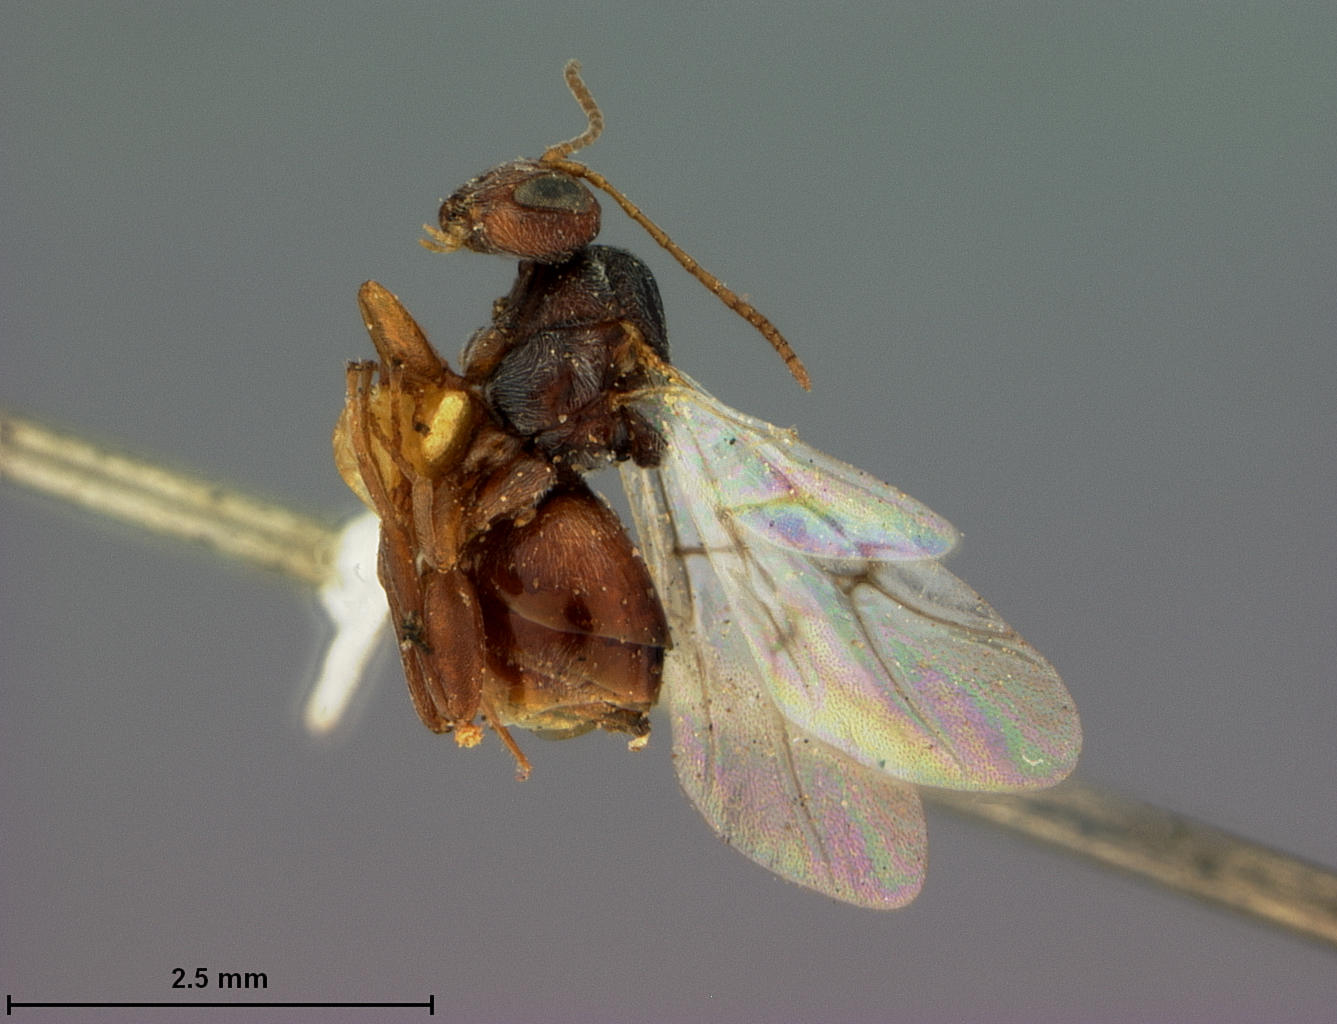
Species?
Callirhytis rhizoxenus
